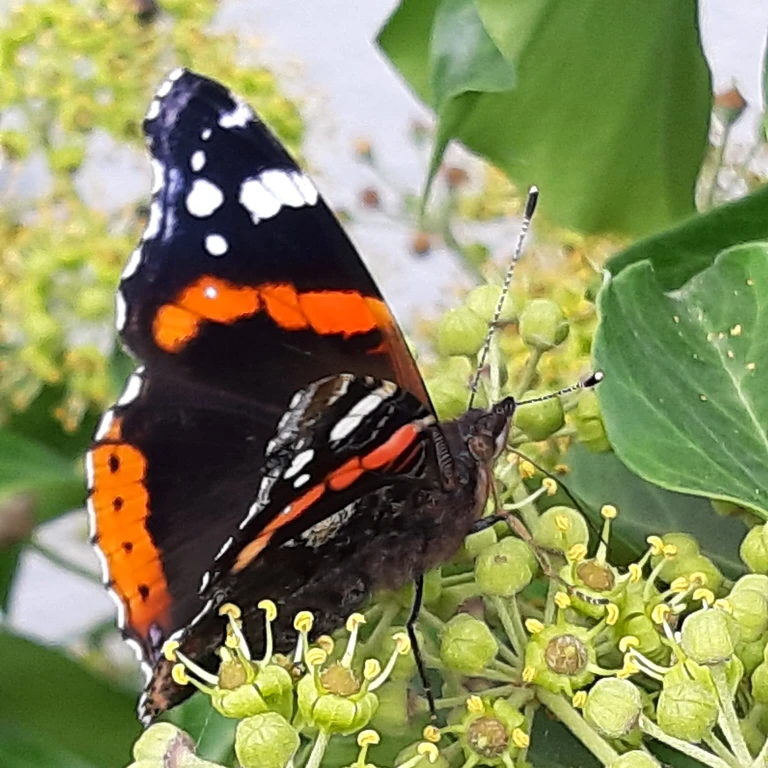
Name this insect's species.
Vanessa atalanta
